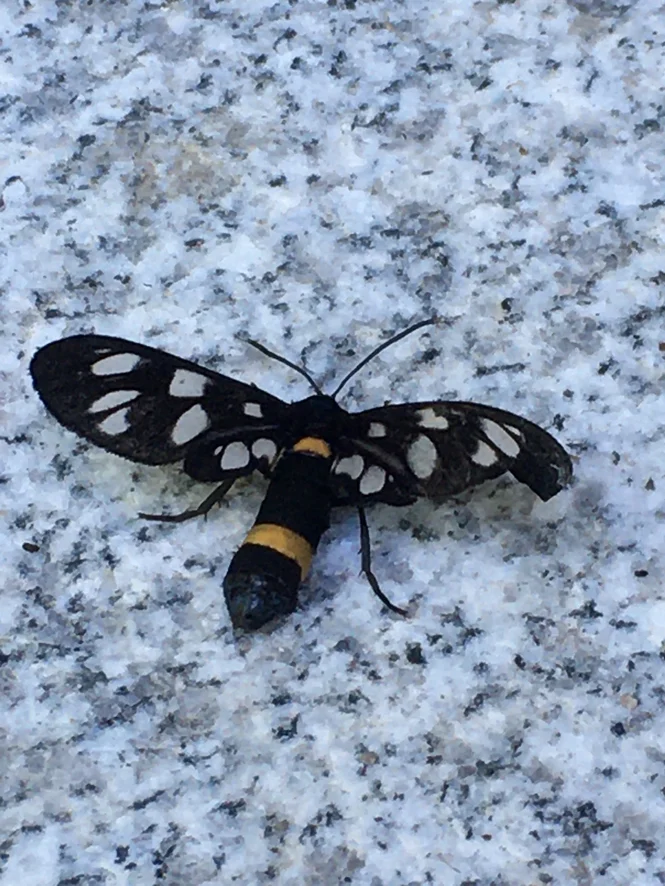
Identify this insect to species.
Amata phegea
